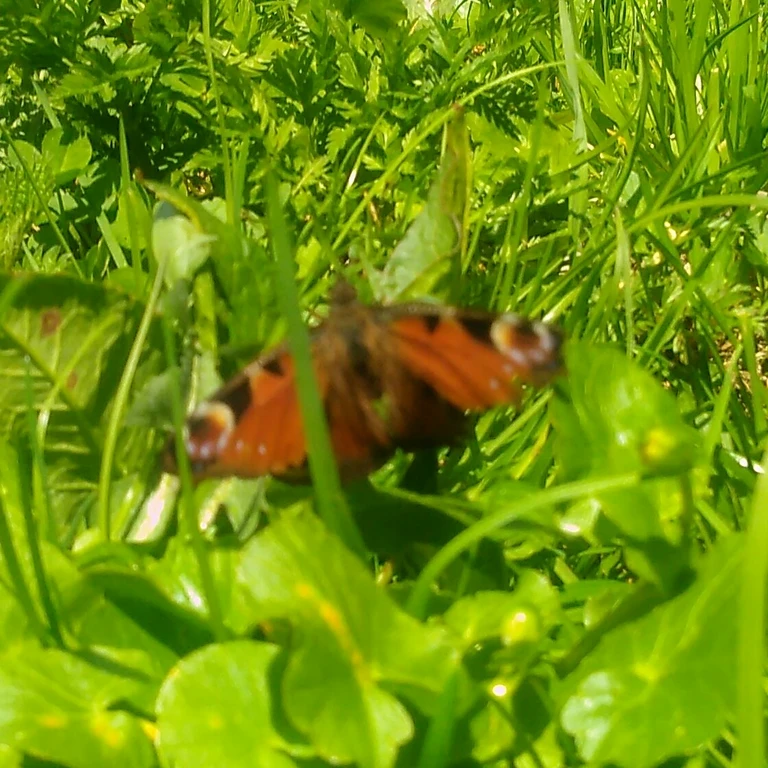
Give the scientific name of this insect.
Aglais io
